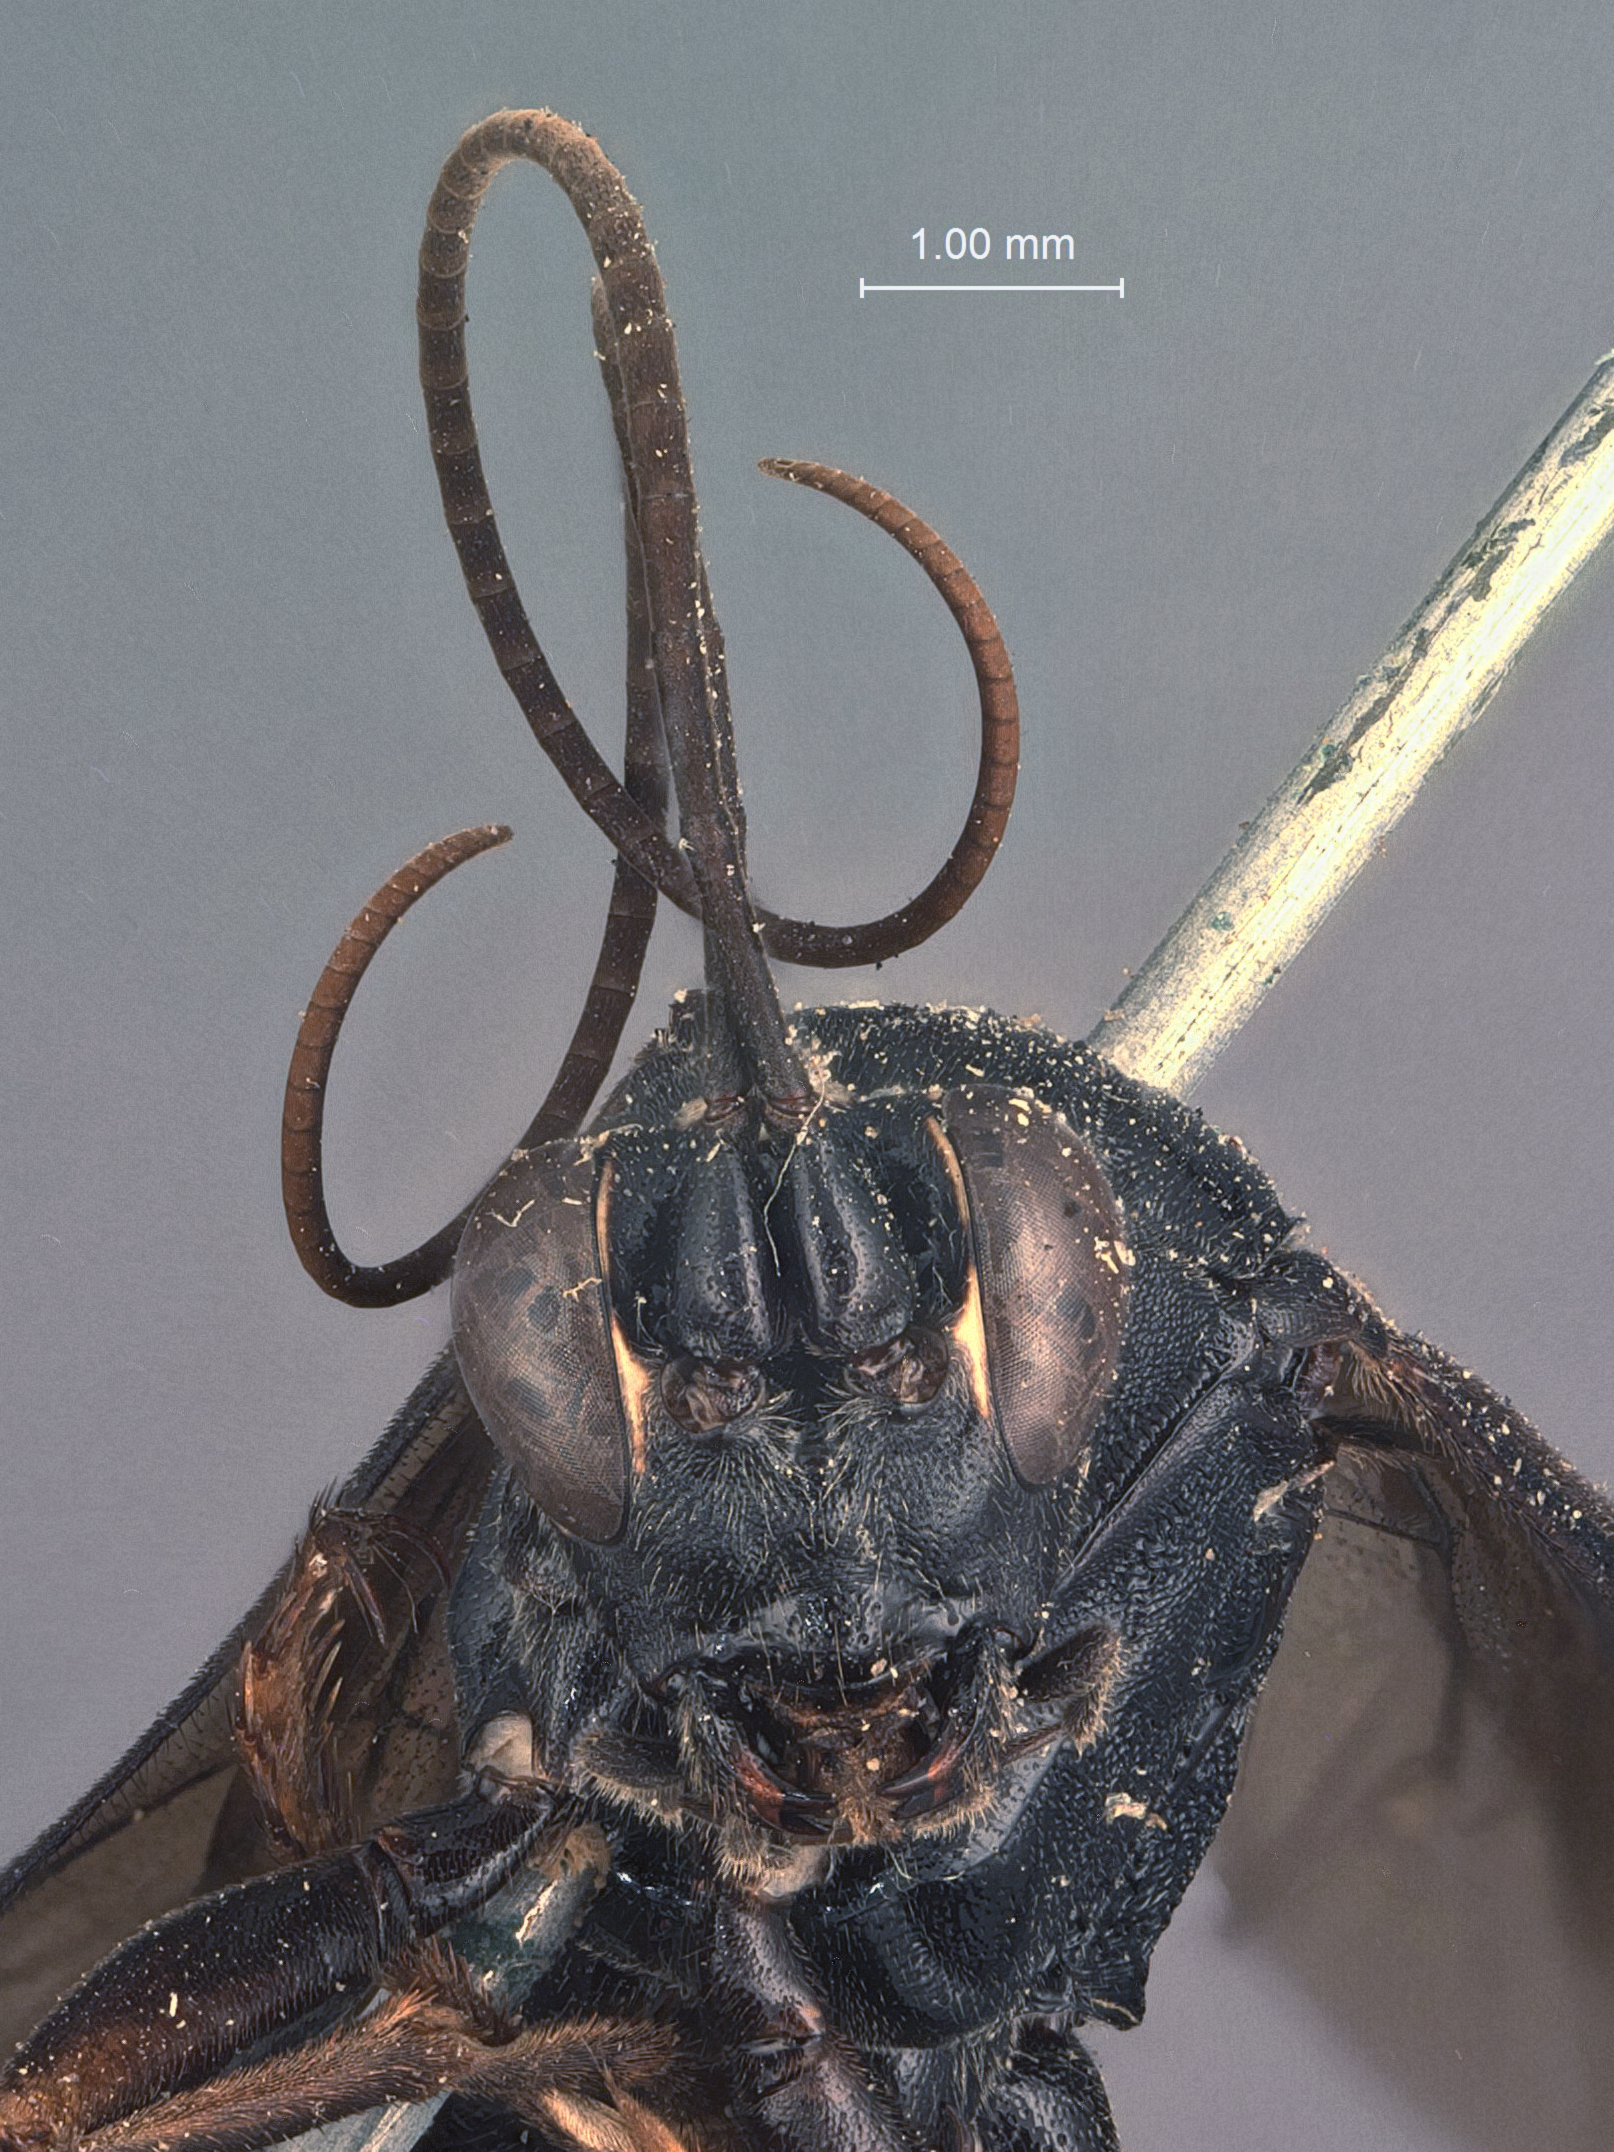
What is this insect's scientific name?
Cryptus violaceipennis
